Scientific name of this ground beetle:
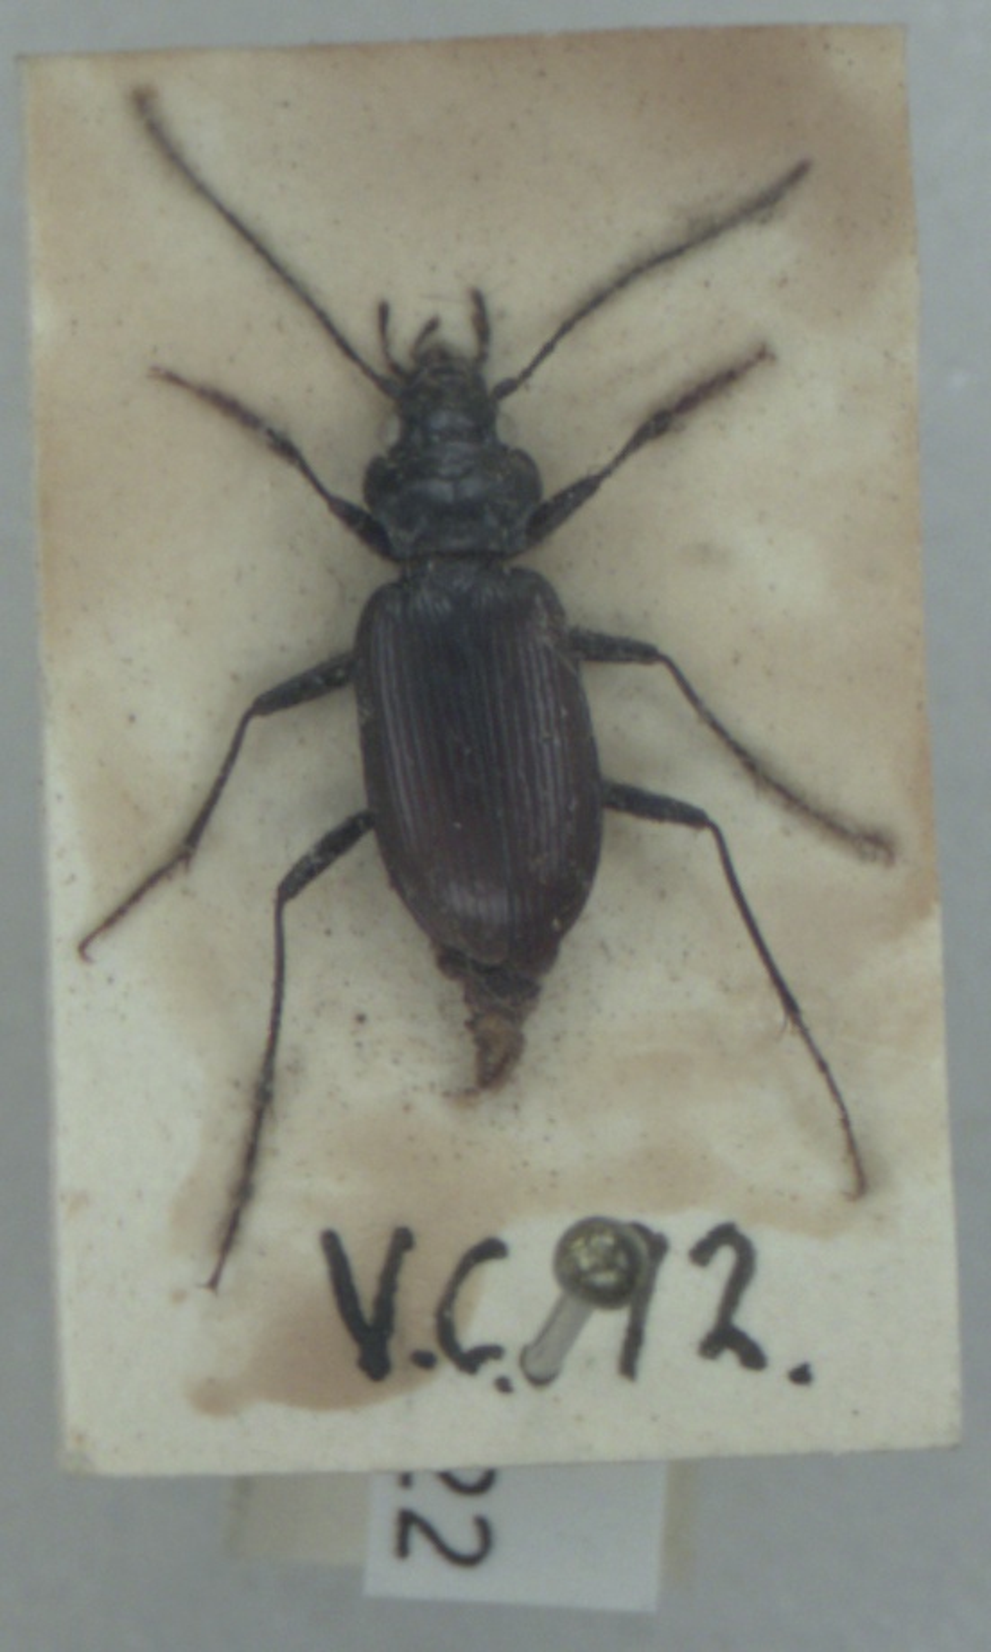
Nebria rufescens
